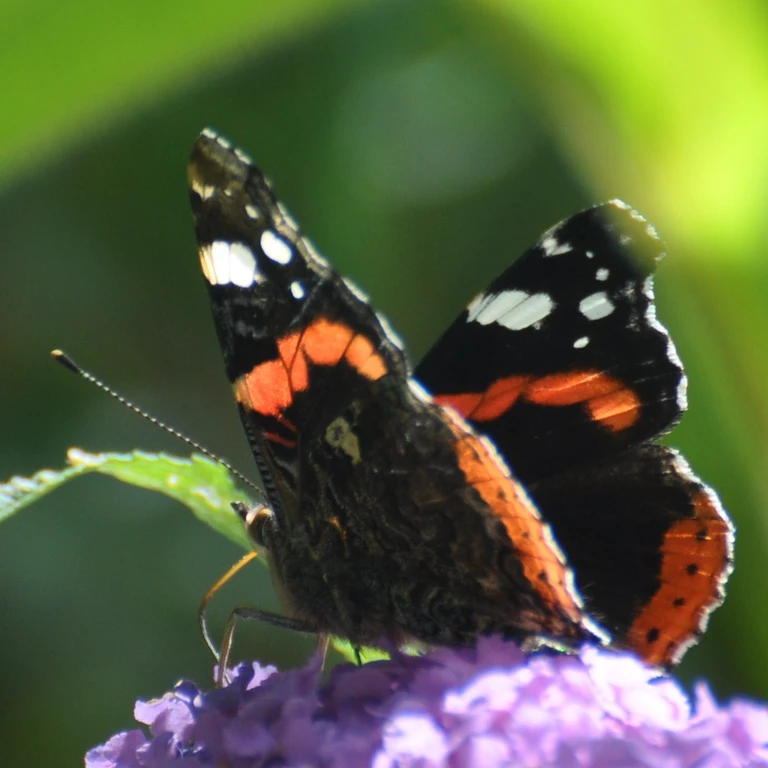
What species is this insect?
Vanessa atalanta
